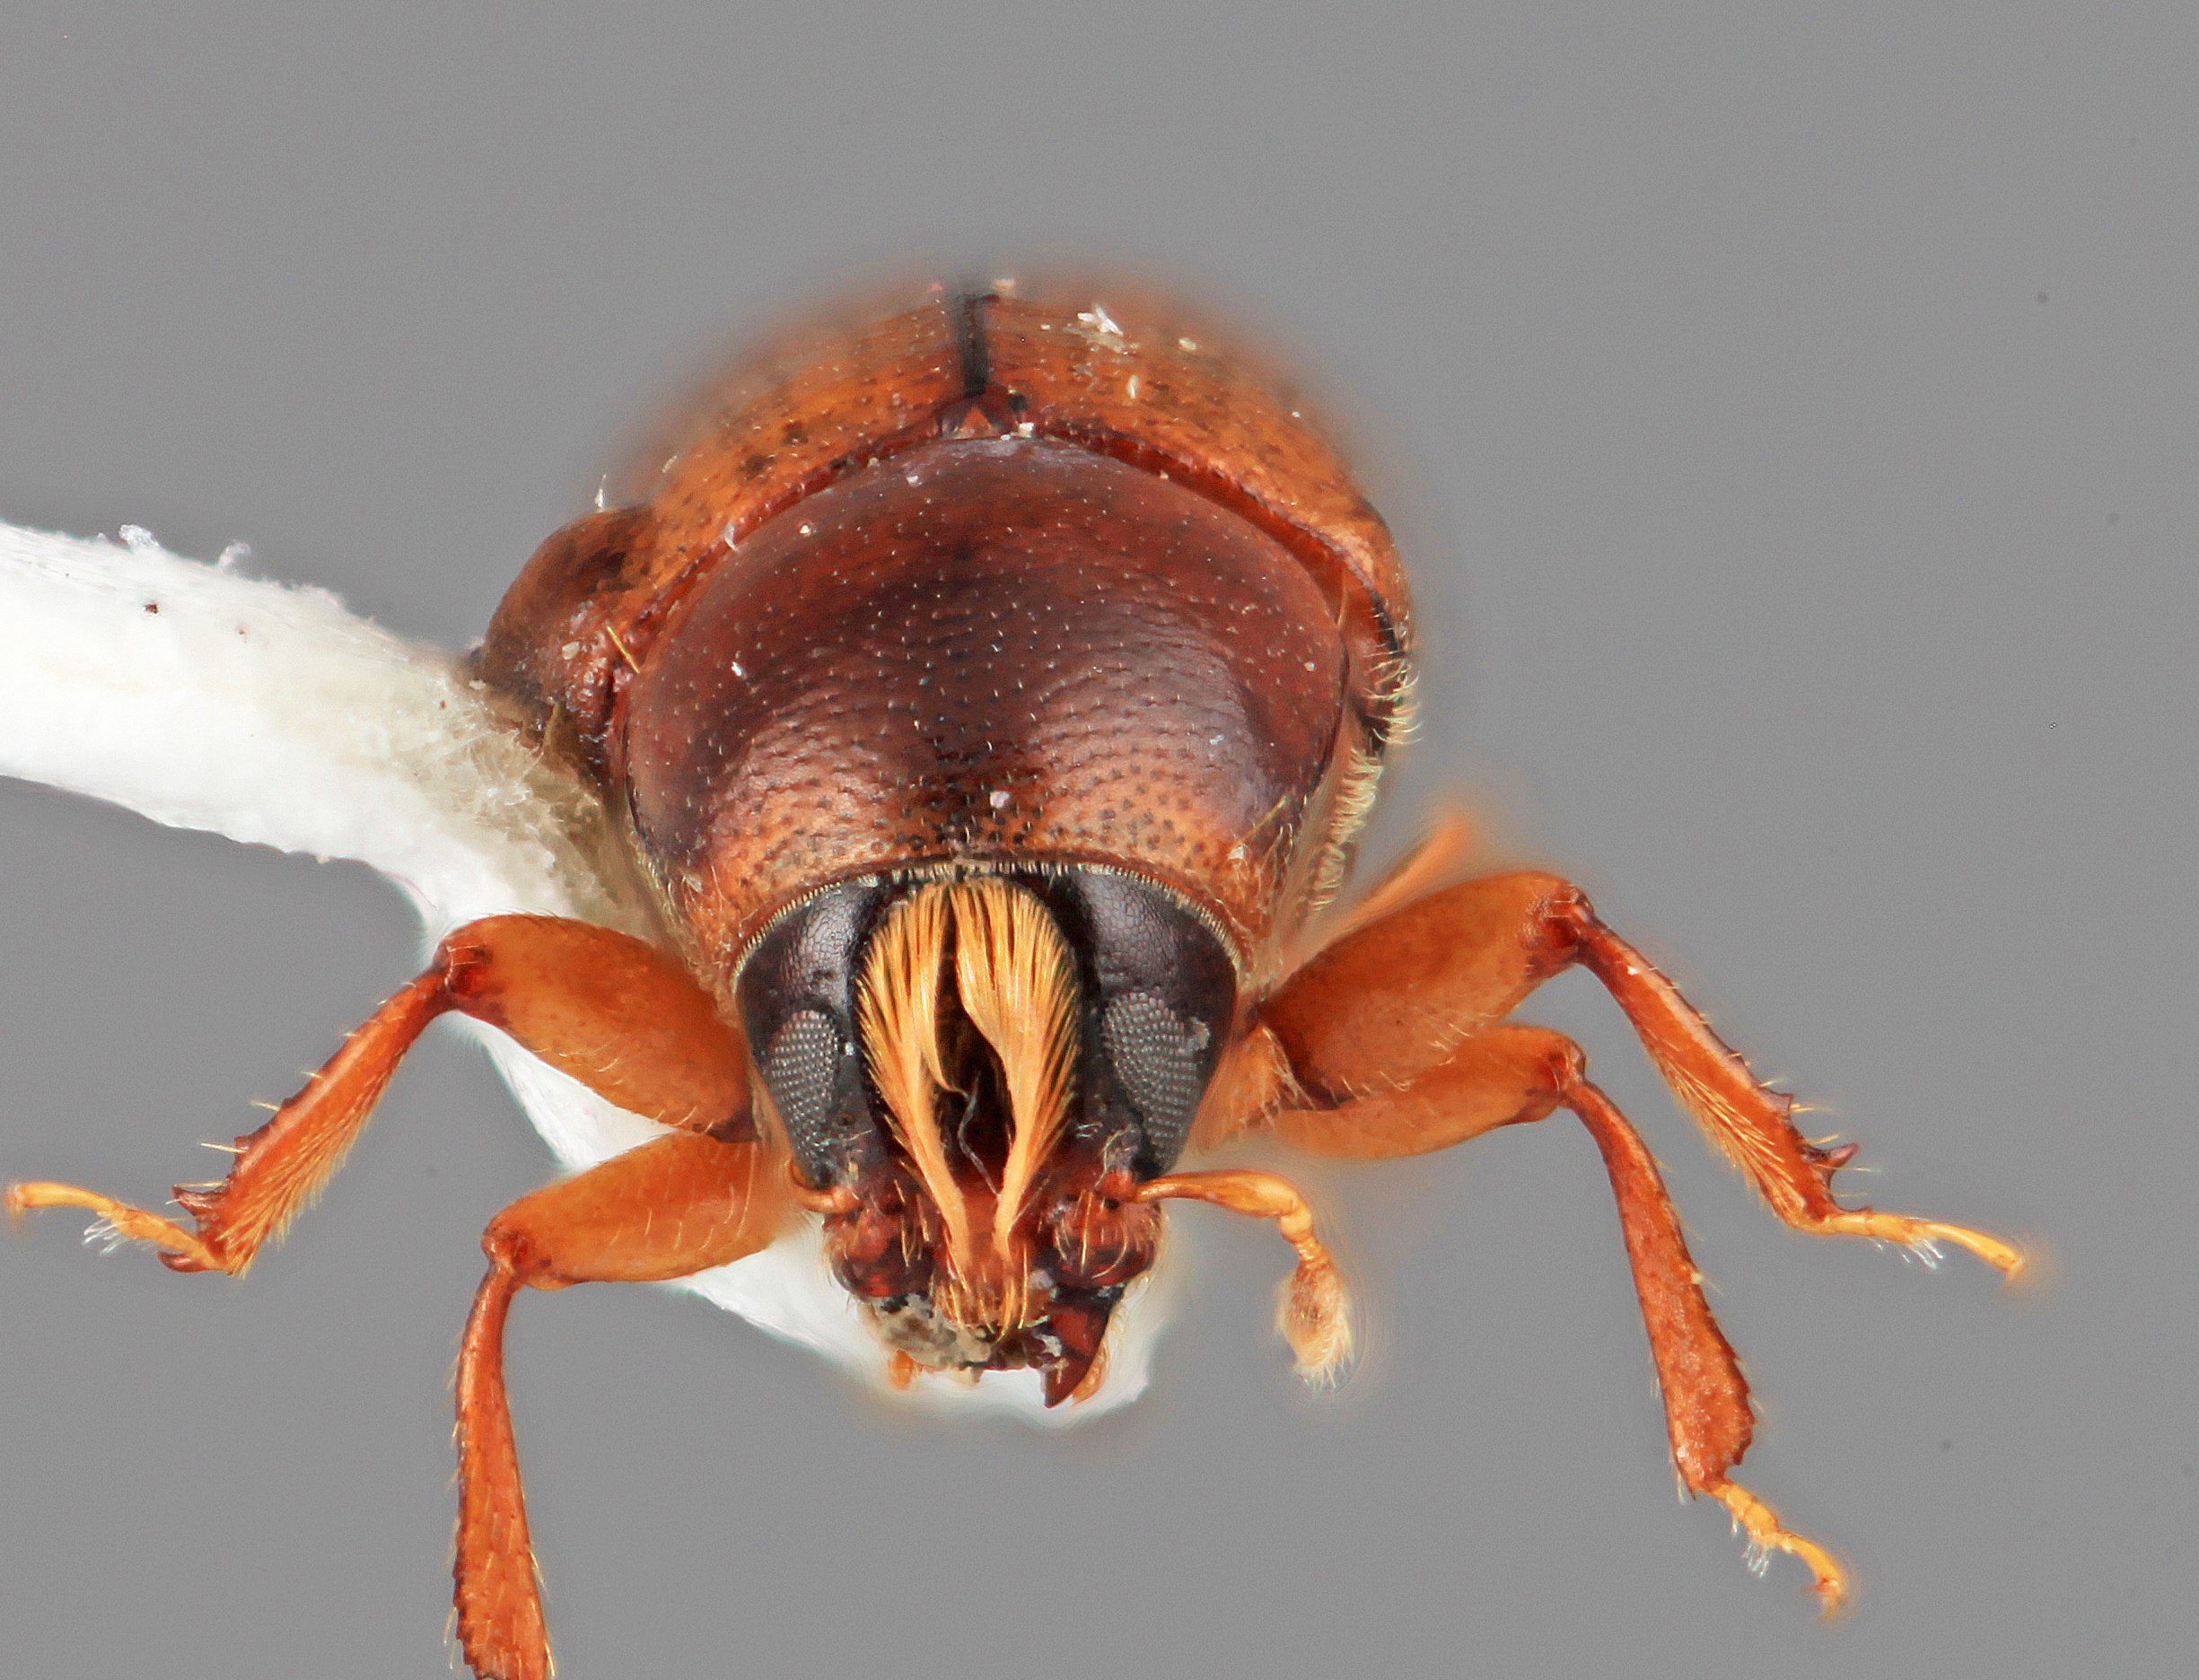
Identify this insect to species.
Scolytodes serenus
